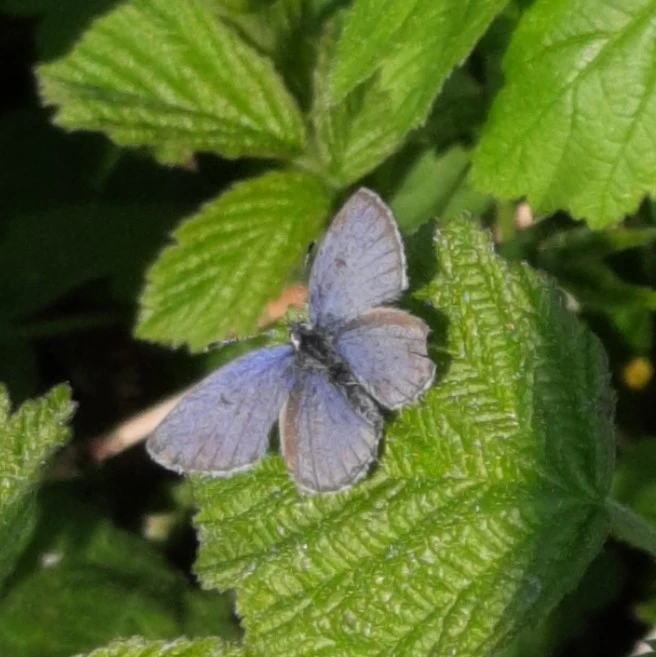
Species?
Cupido argiades (also Elkalyce argiades)
